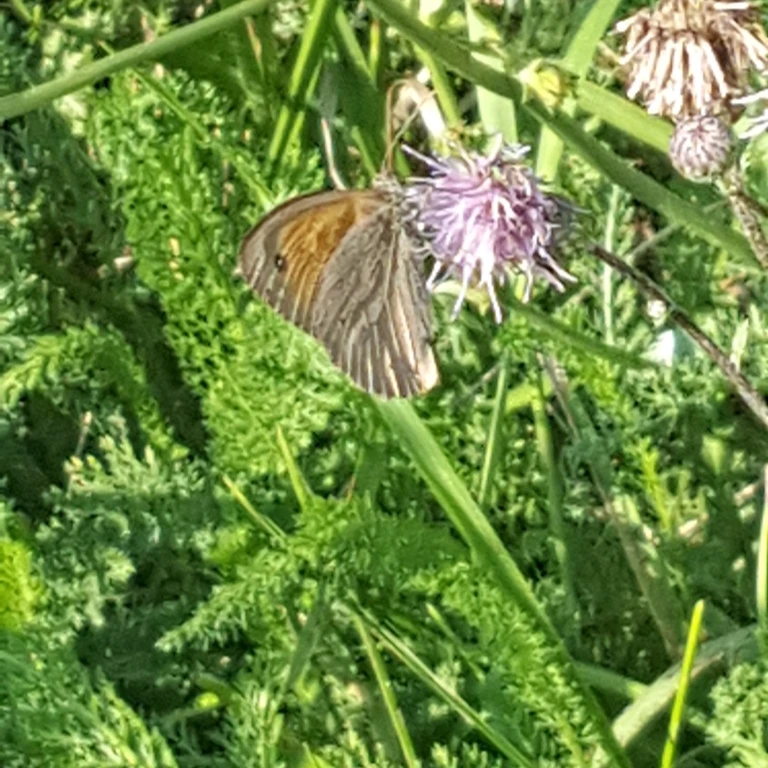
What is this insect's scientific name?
Maniola jurtina
